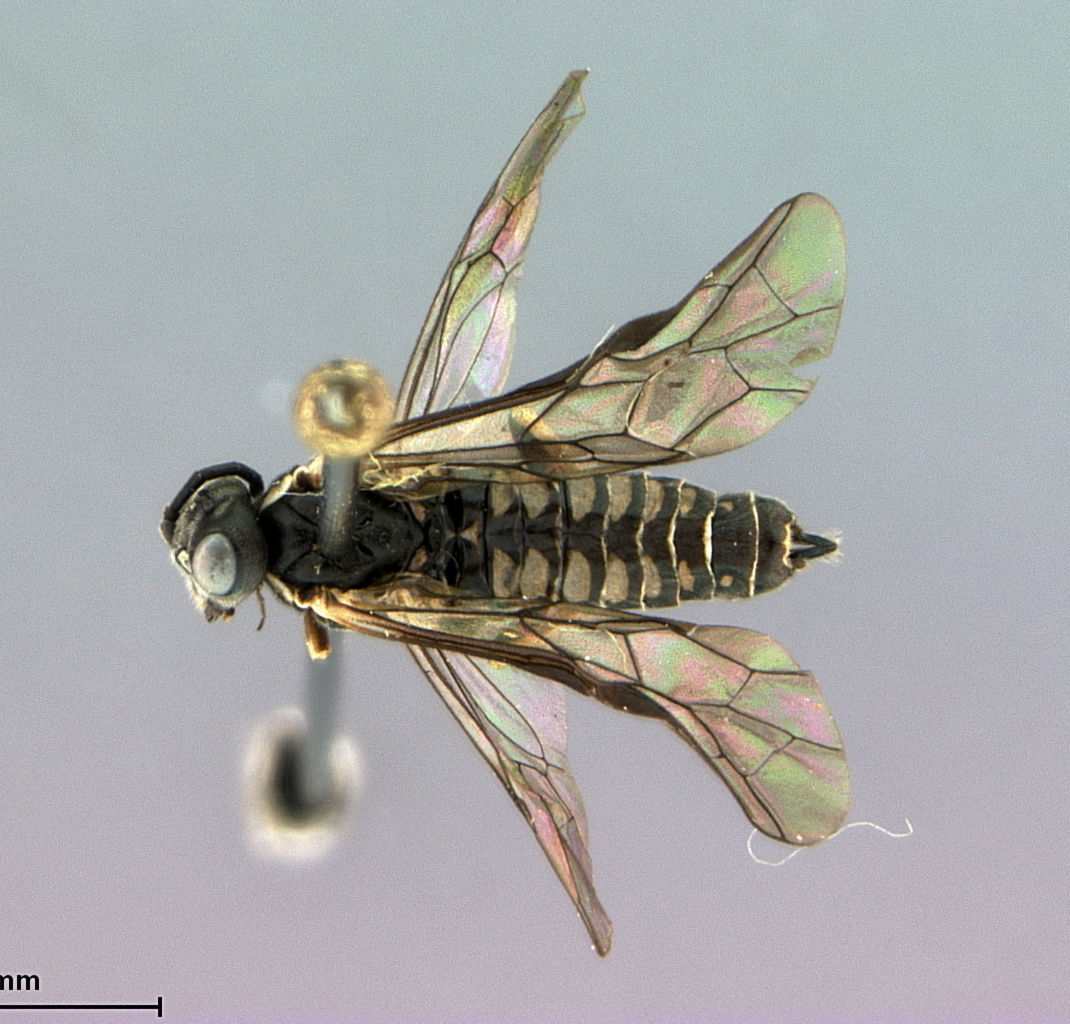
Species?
Empria evansi
